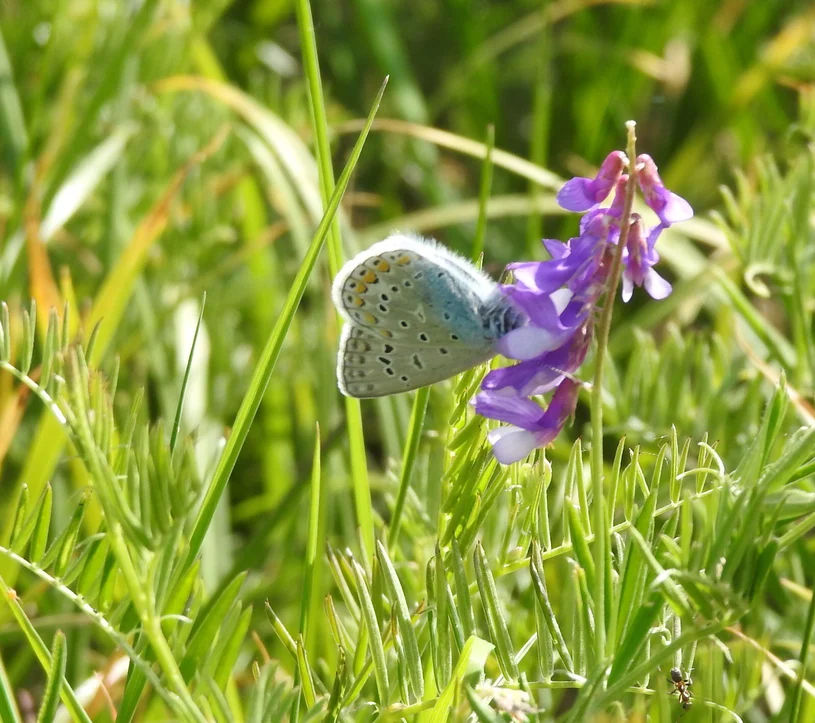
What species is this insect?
Polyommatus icarus
